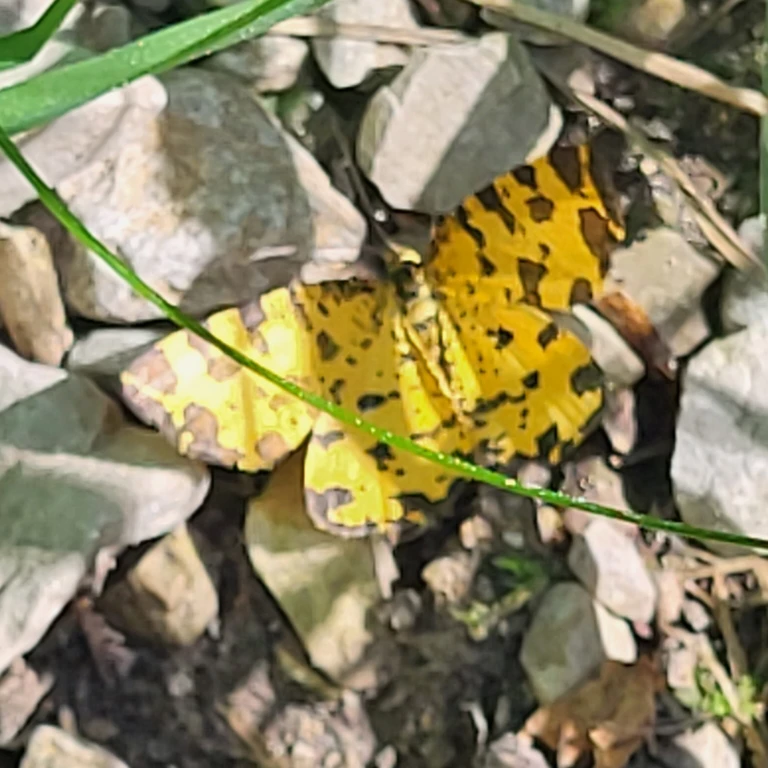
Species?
Pseudopanthera macularia
